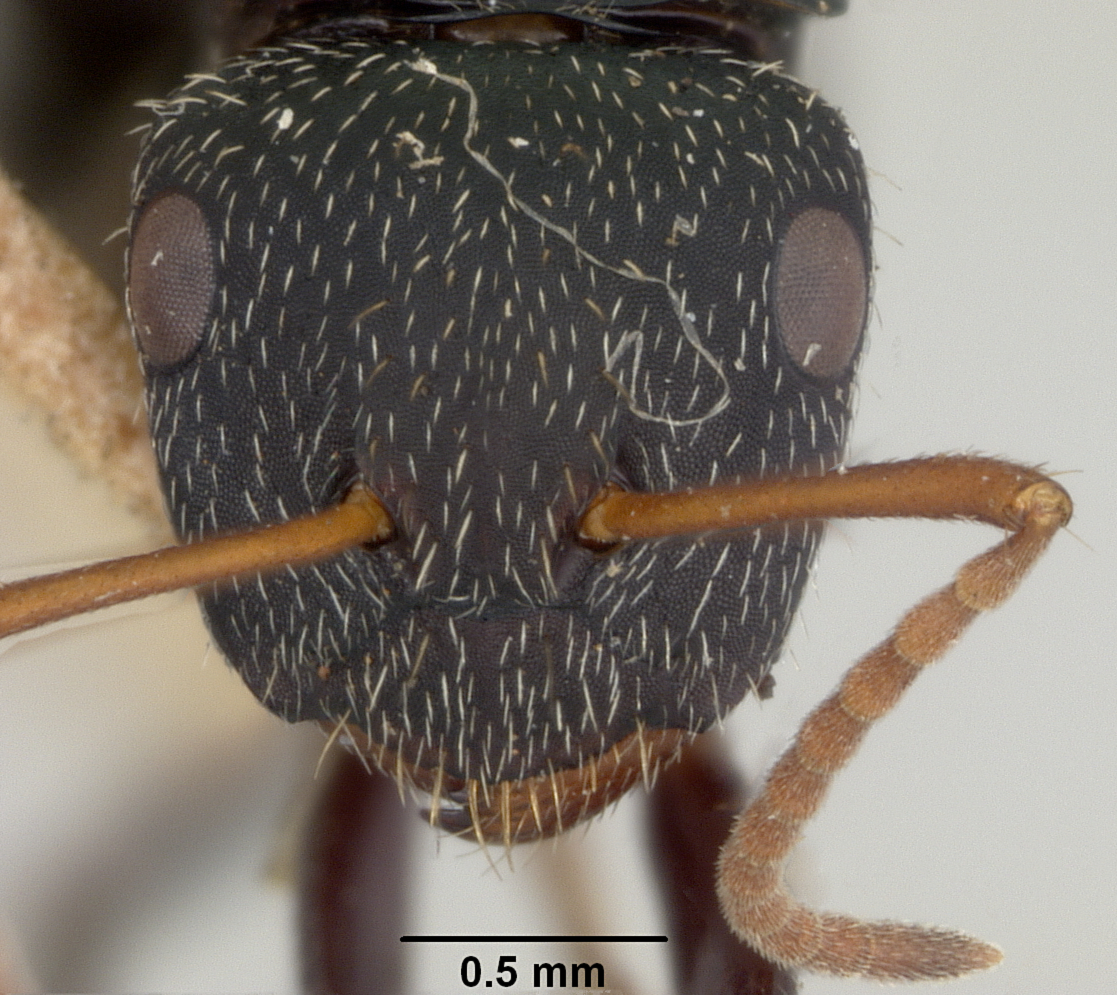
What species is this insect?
Camponotus christophei
